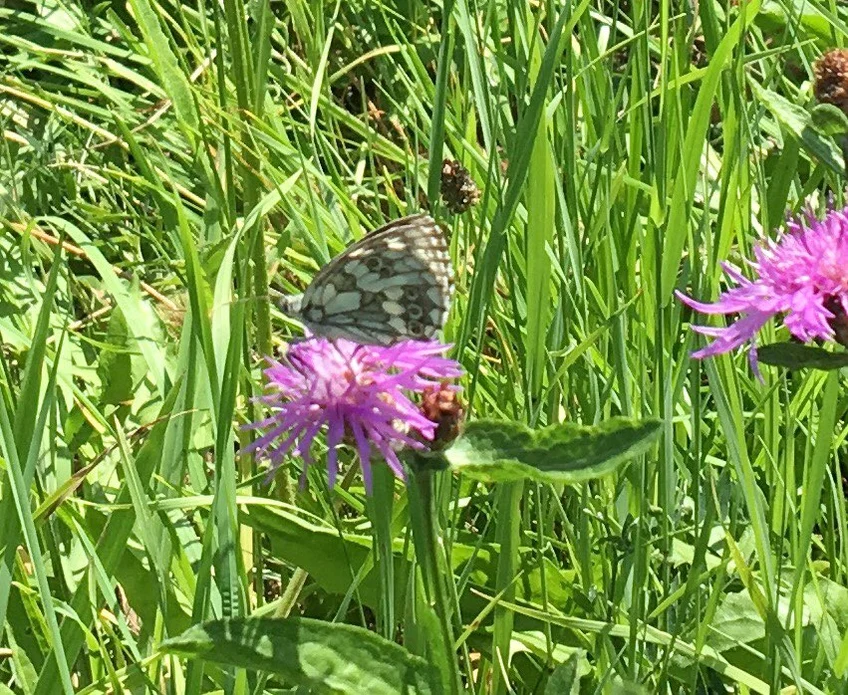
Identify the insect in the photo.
Melanargia galathea
